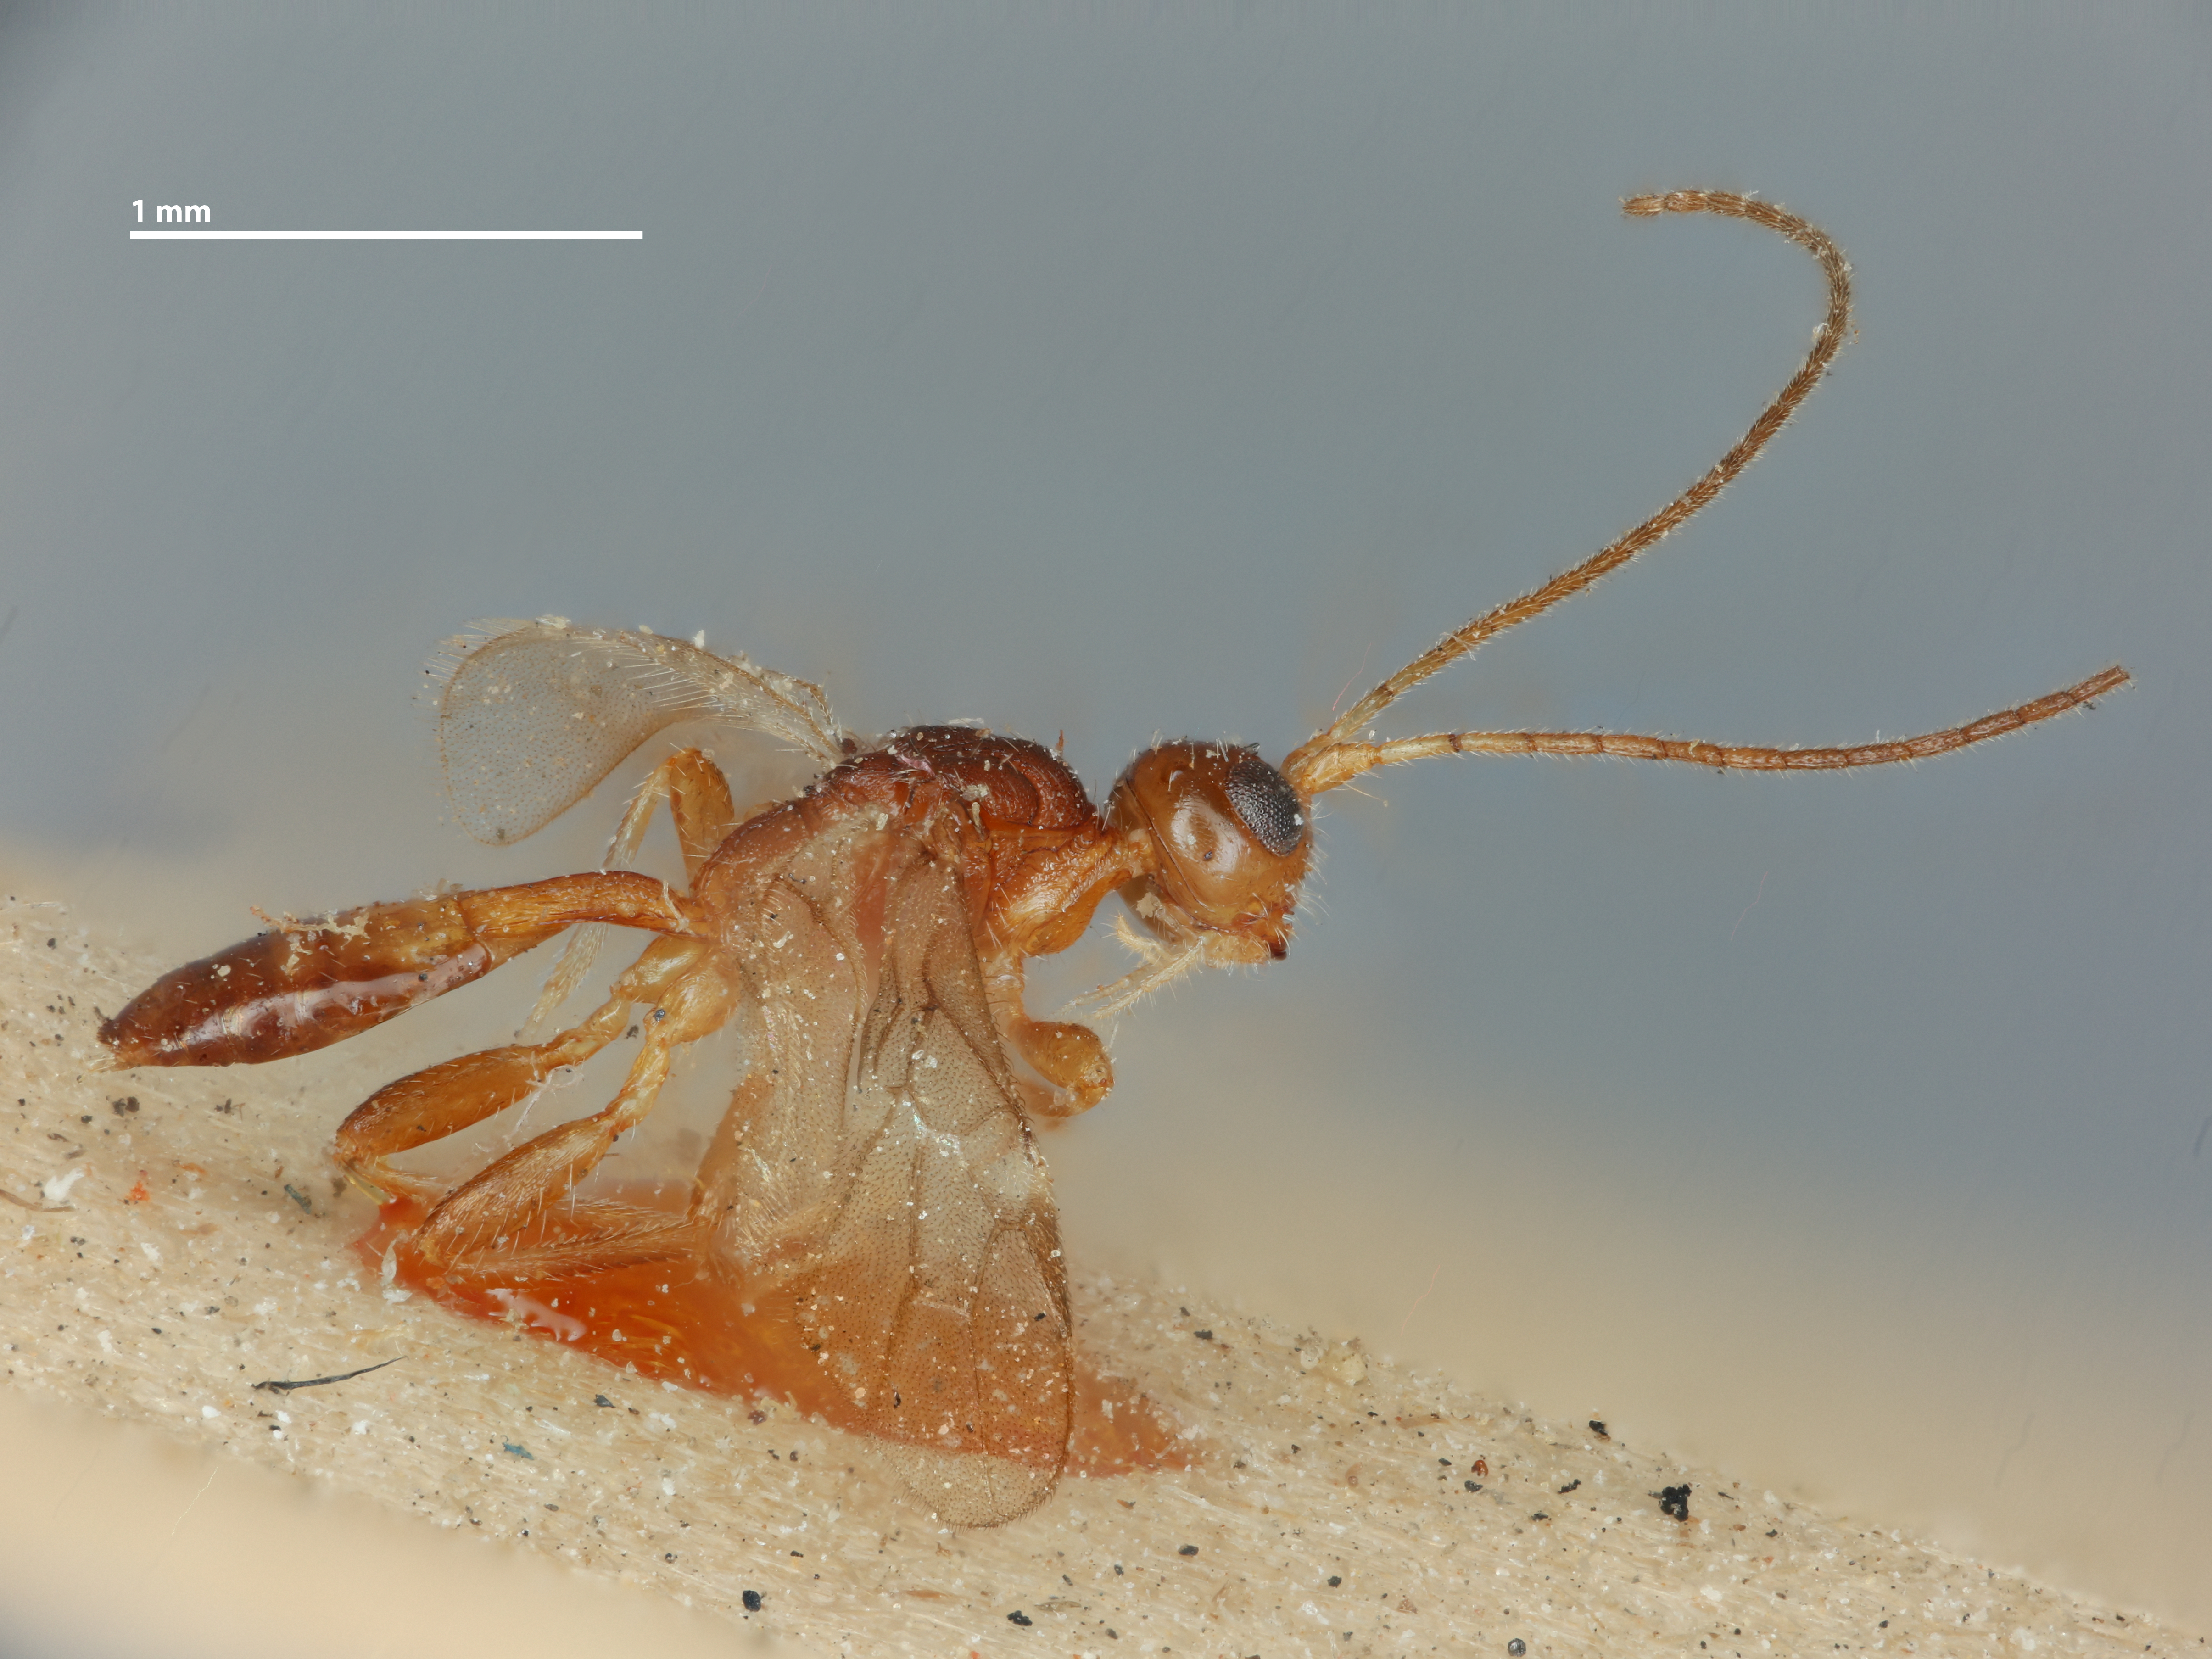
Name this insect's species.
Spathius claripennis
